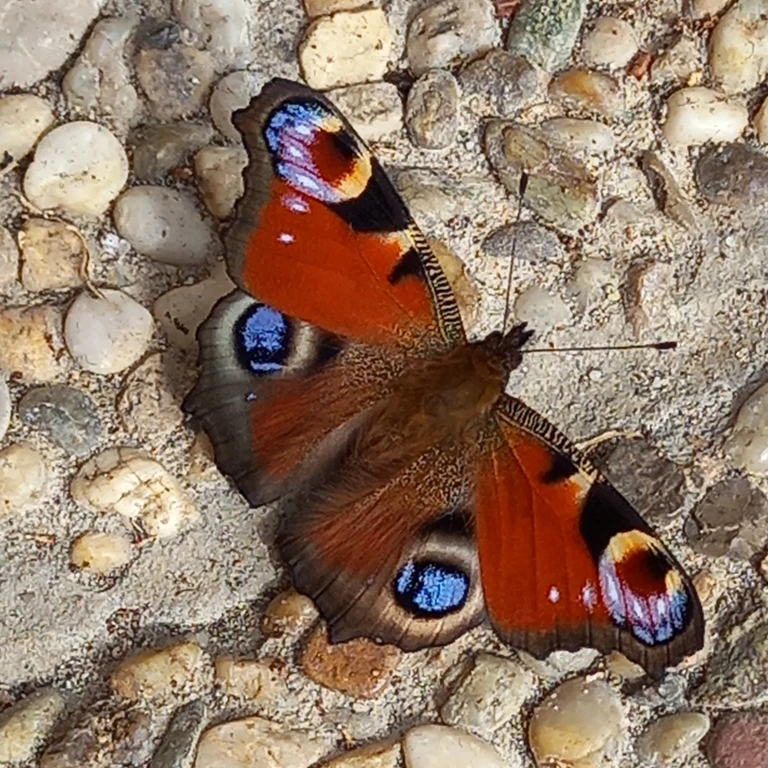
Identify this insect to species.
Aglais io
